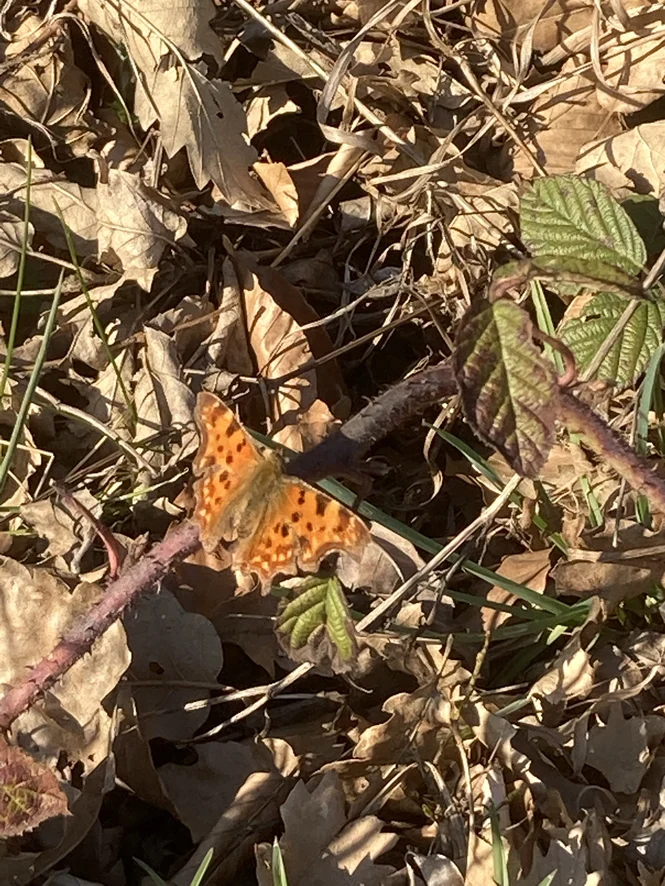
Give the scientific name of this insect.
Polygonia c-album
